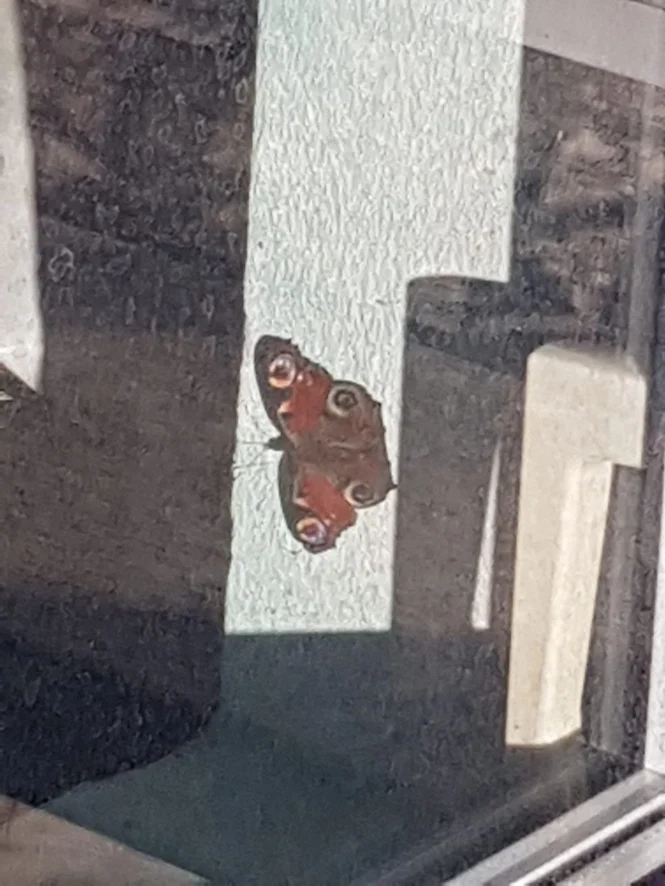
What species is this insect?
Aglais io
